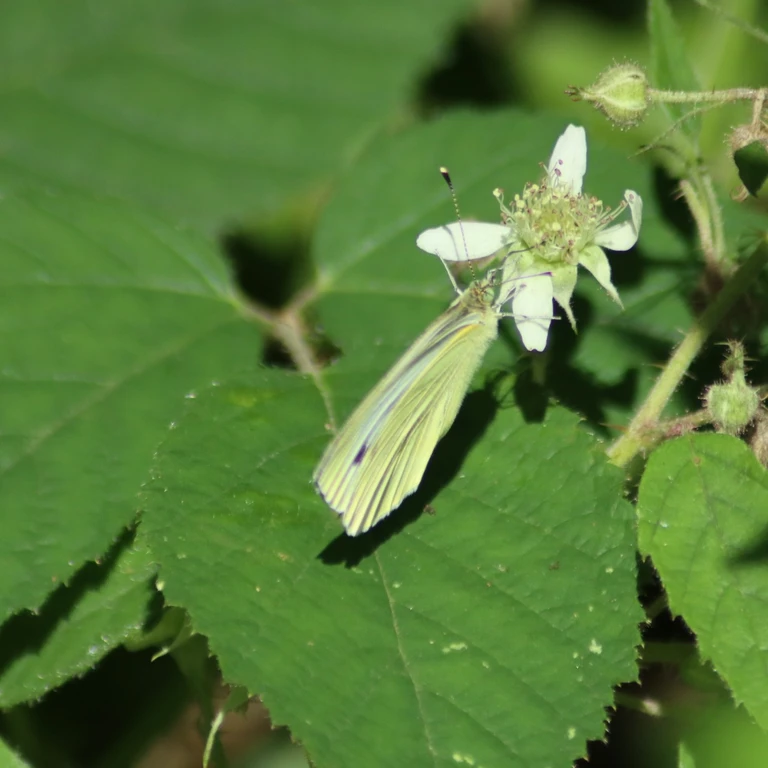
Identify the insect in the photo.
Pieris napi
